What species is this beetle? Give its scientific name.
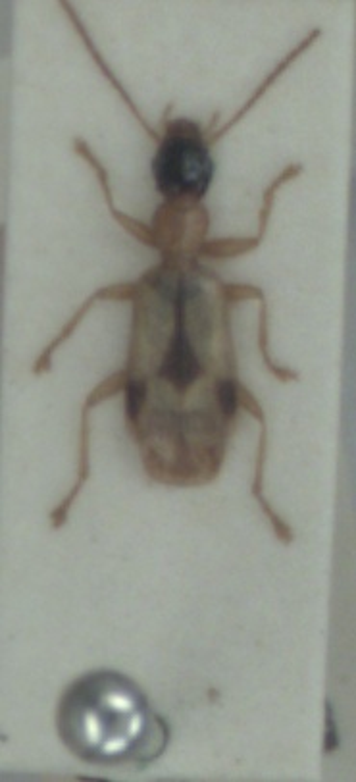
Demetrias imperialis
